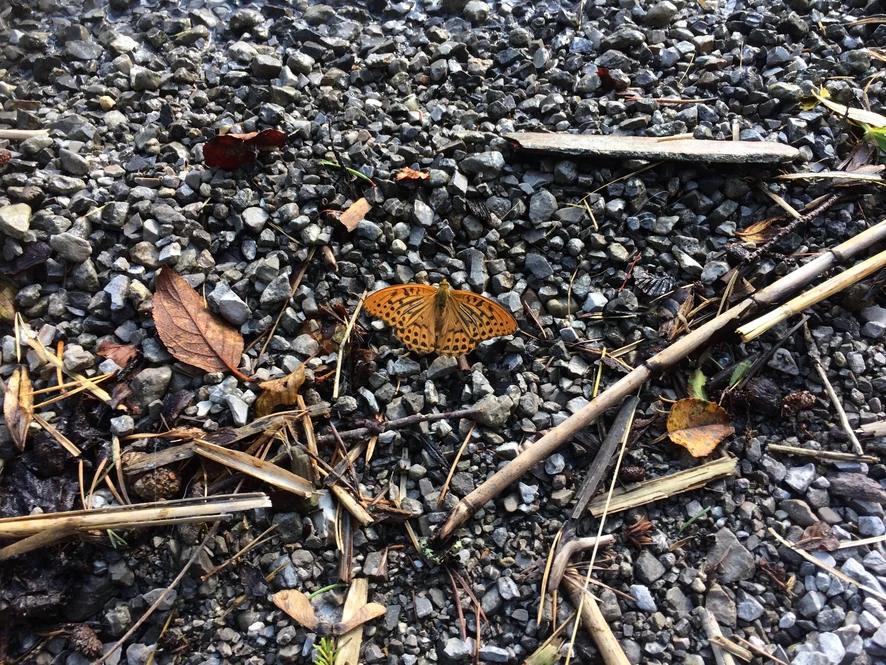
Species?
Argynnis paphia
